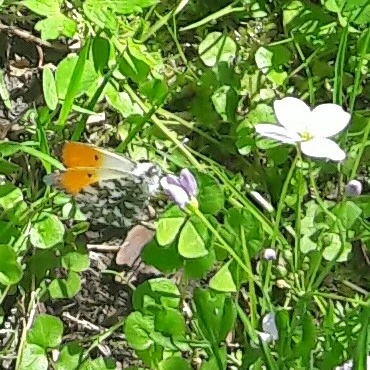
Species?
Anthocharis cardamines
